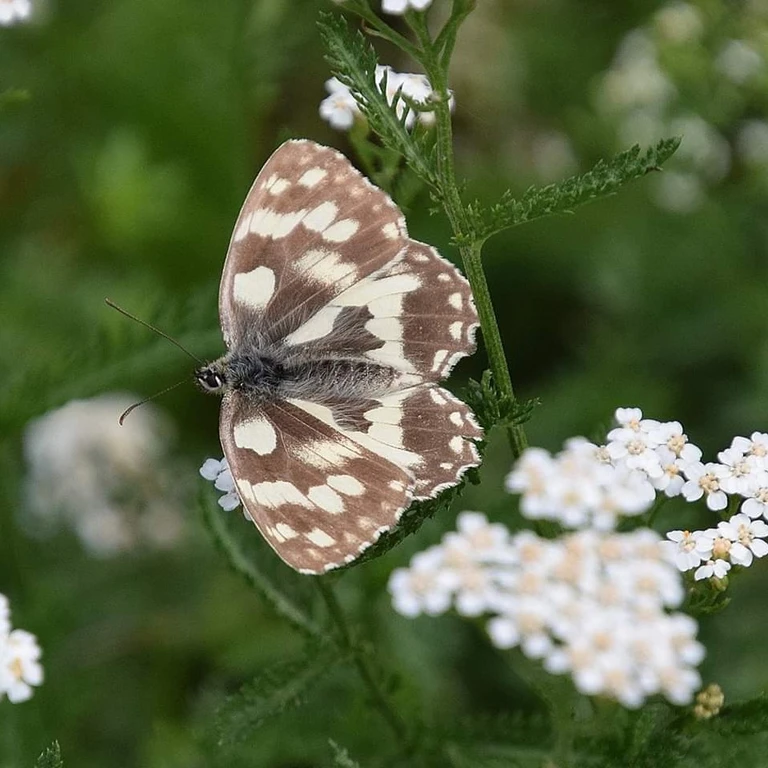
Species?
Melanargia galathea
